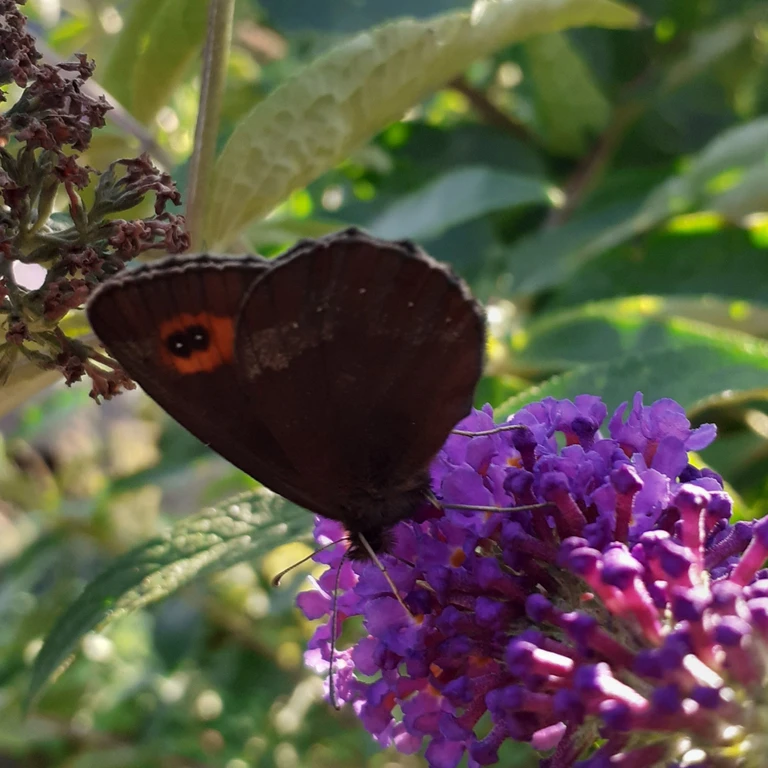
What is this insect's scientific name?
Erebia aethiops
